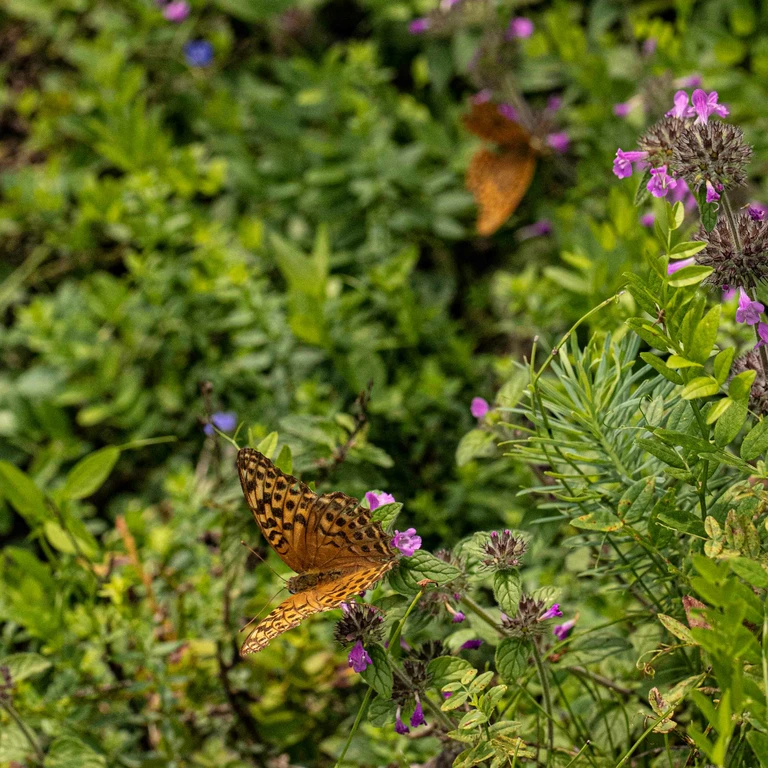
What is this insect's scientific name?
Argynnis paphia
